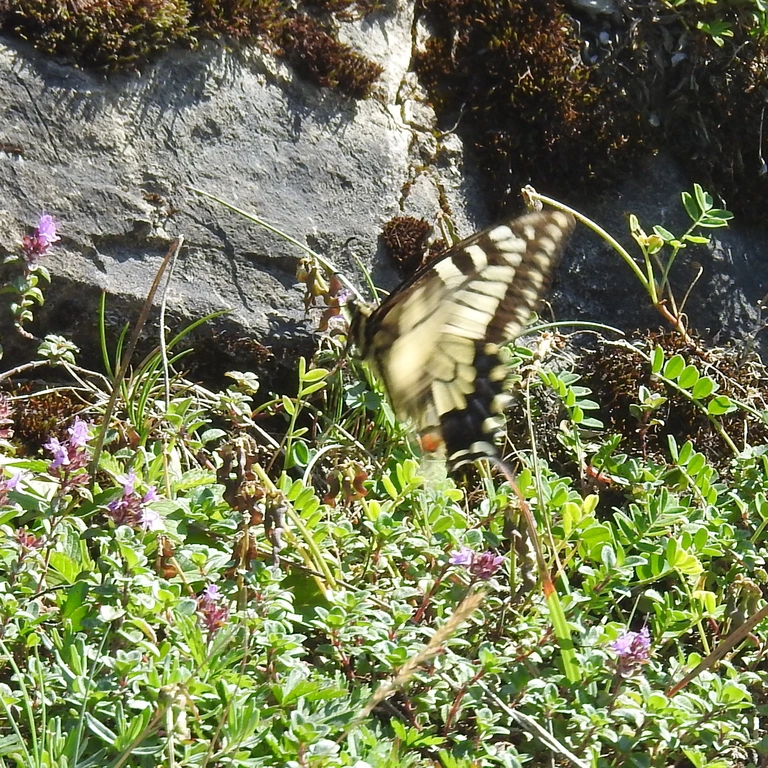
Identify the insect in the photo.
Papilio machaon
